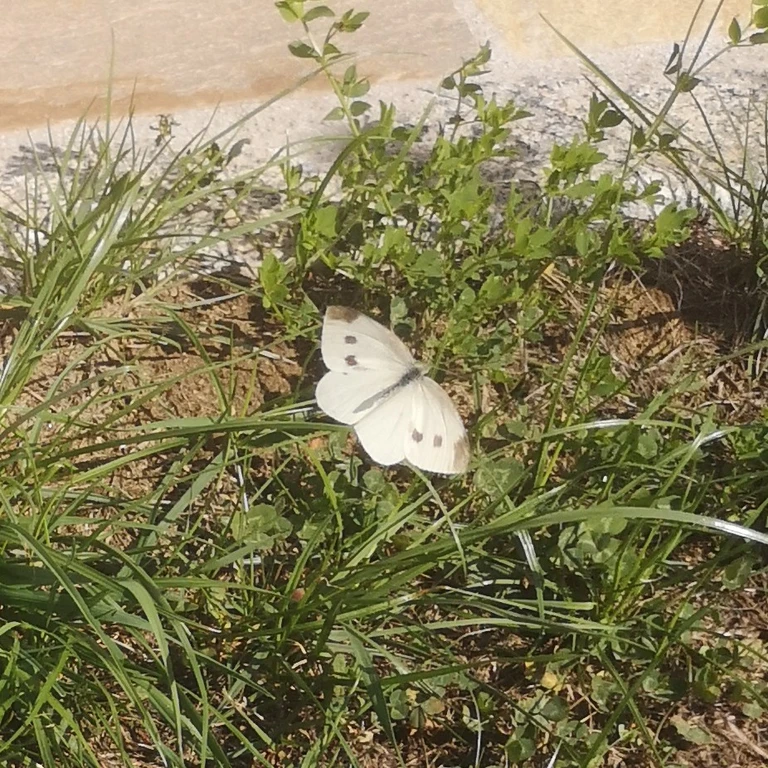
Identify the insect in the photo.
Pieris rapae
